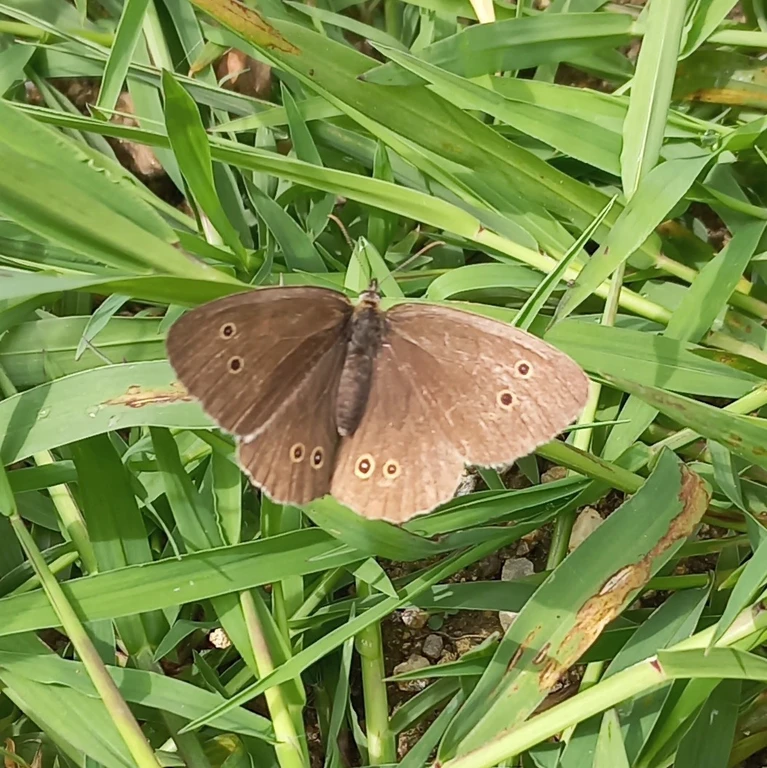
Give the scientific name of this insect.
Aphantopus hyperantus
